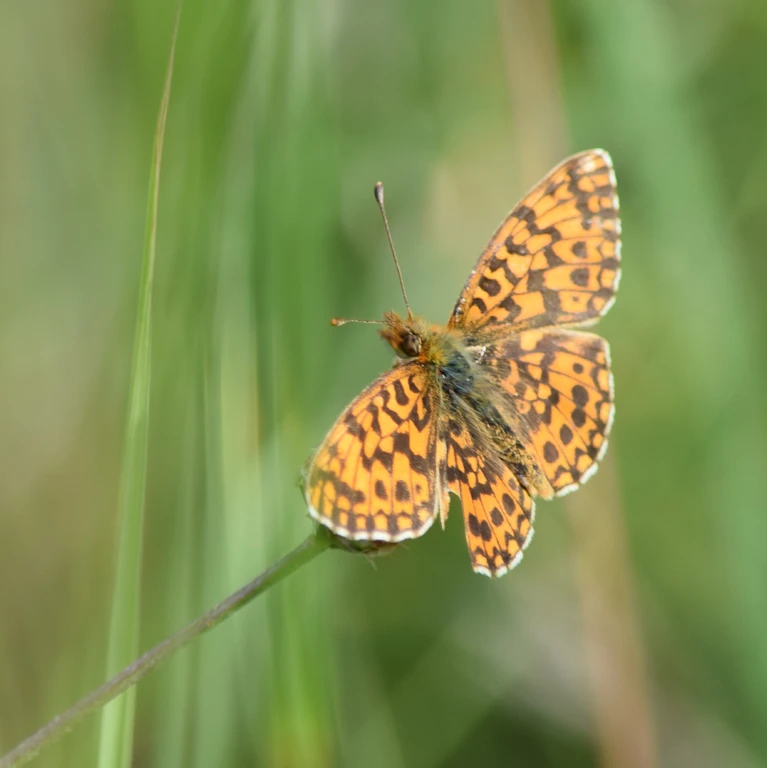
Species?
Boloria dia
